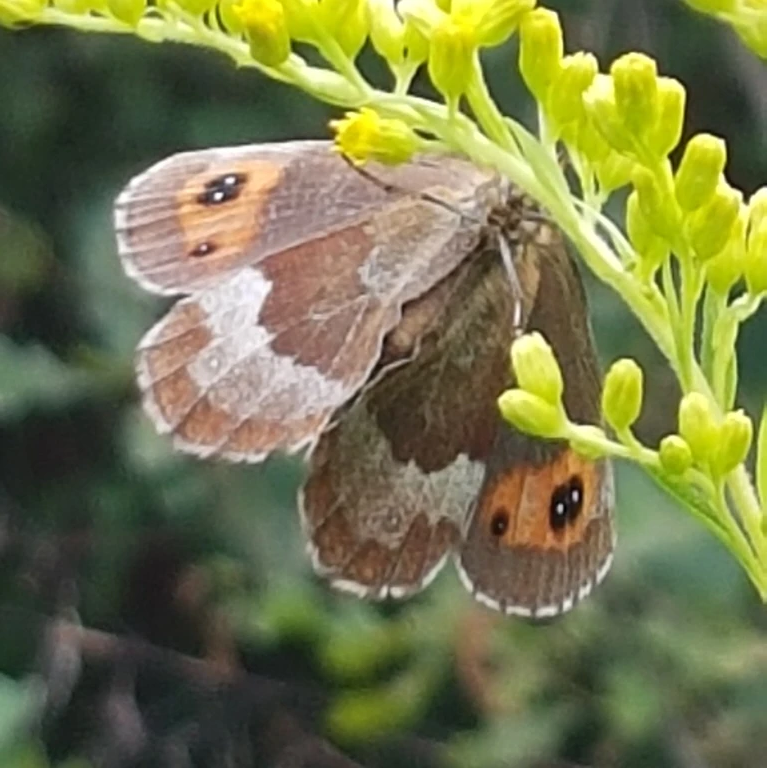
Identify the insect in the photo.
Erebia aethiops
